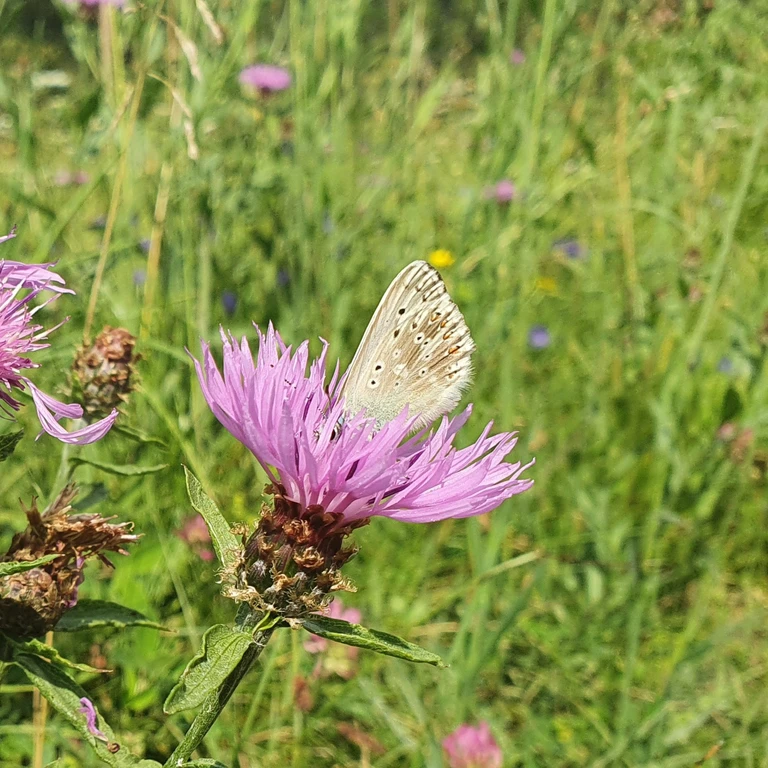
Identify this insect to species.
Lysandra coridon
